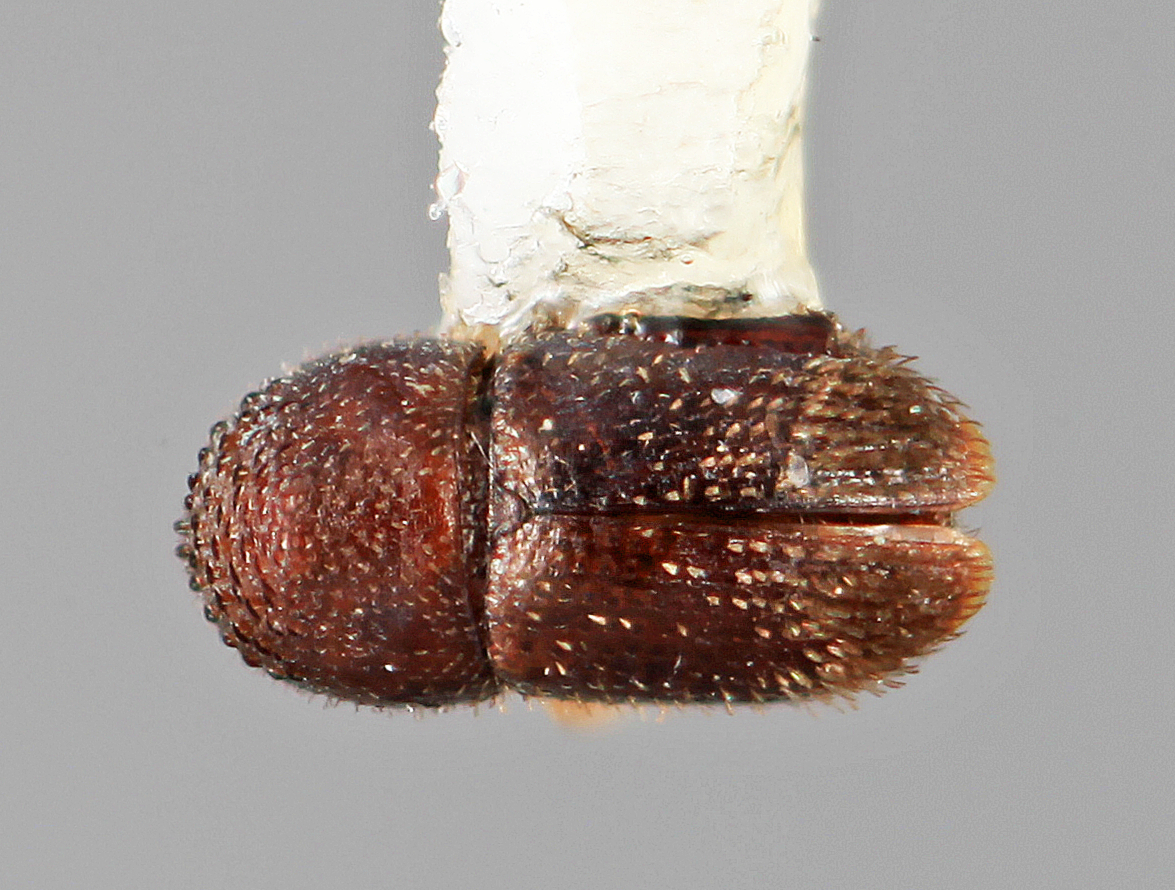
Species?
Periocryphalus pullus
